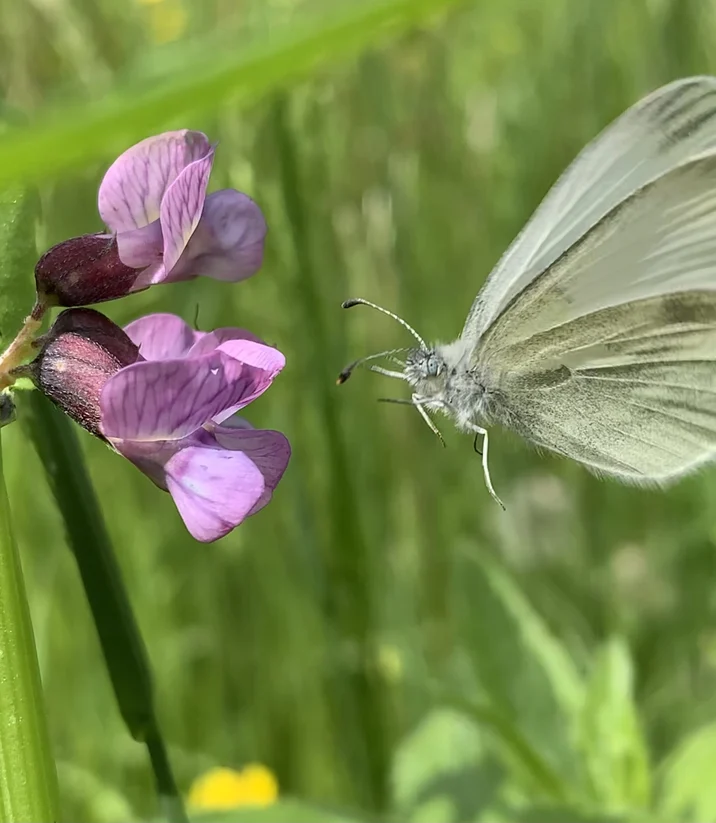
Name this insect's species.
Leptidea sinapis/juvernica
